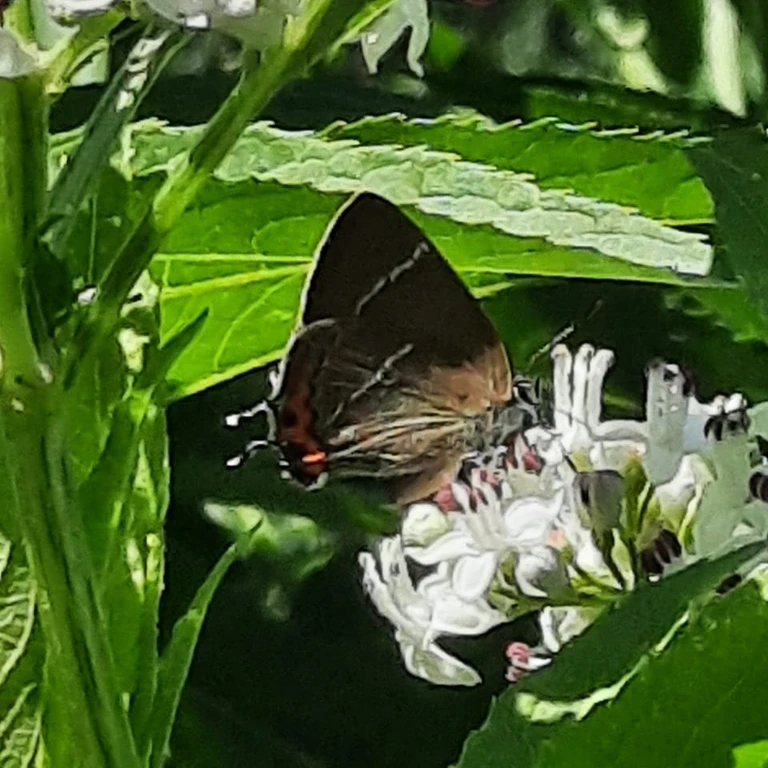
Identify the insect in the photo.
Satyrium w-album
